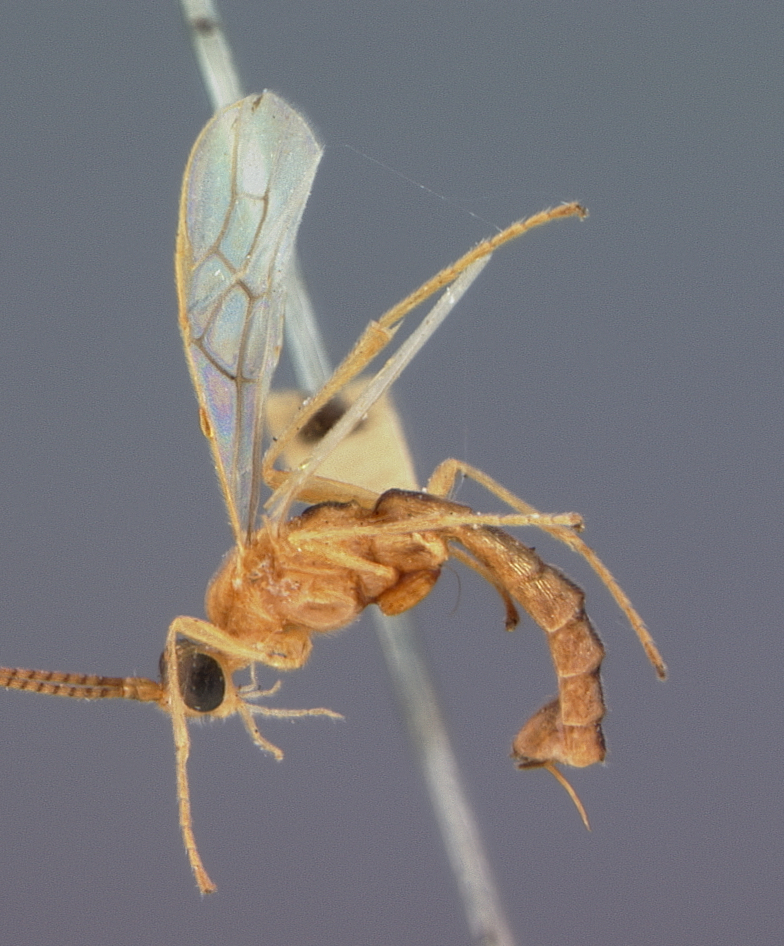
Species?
Rhogasella lineata
